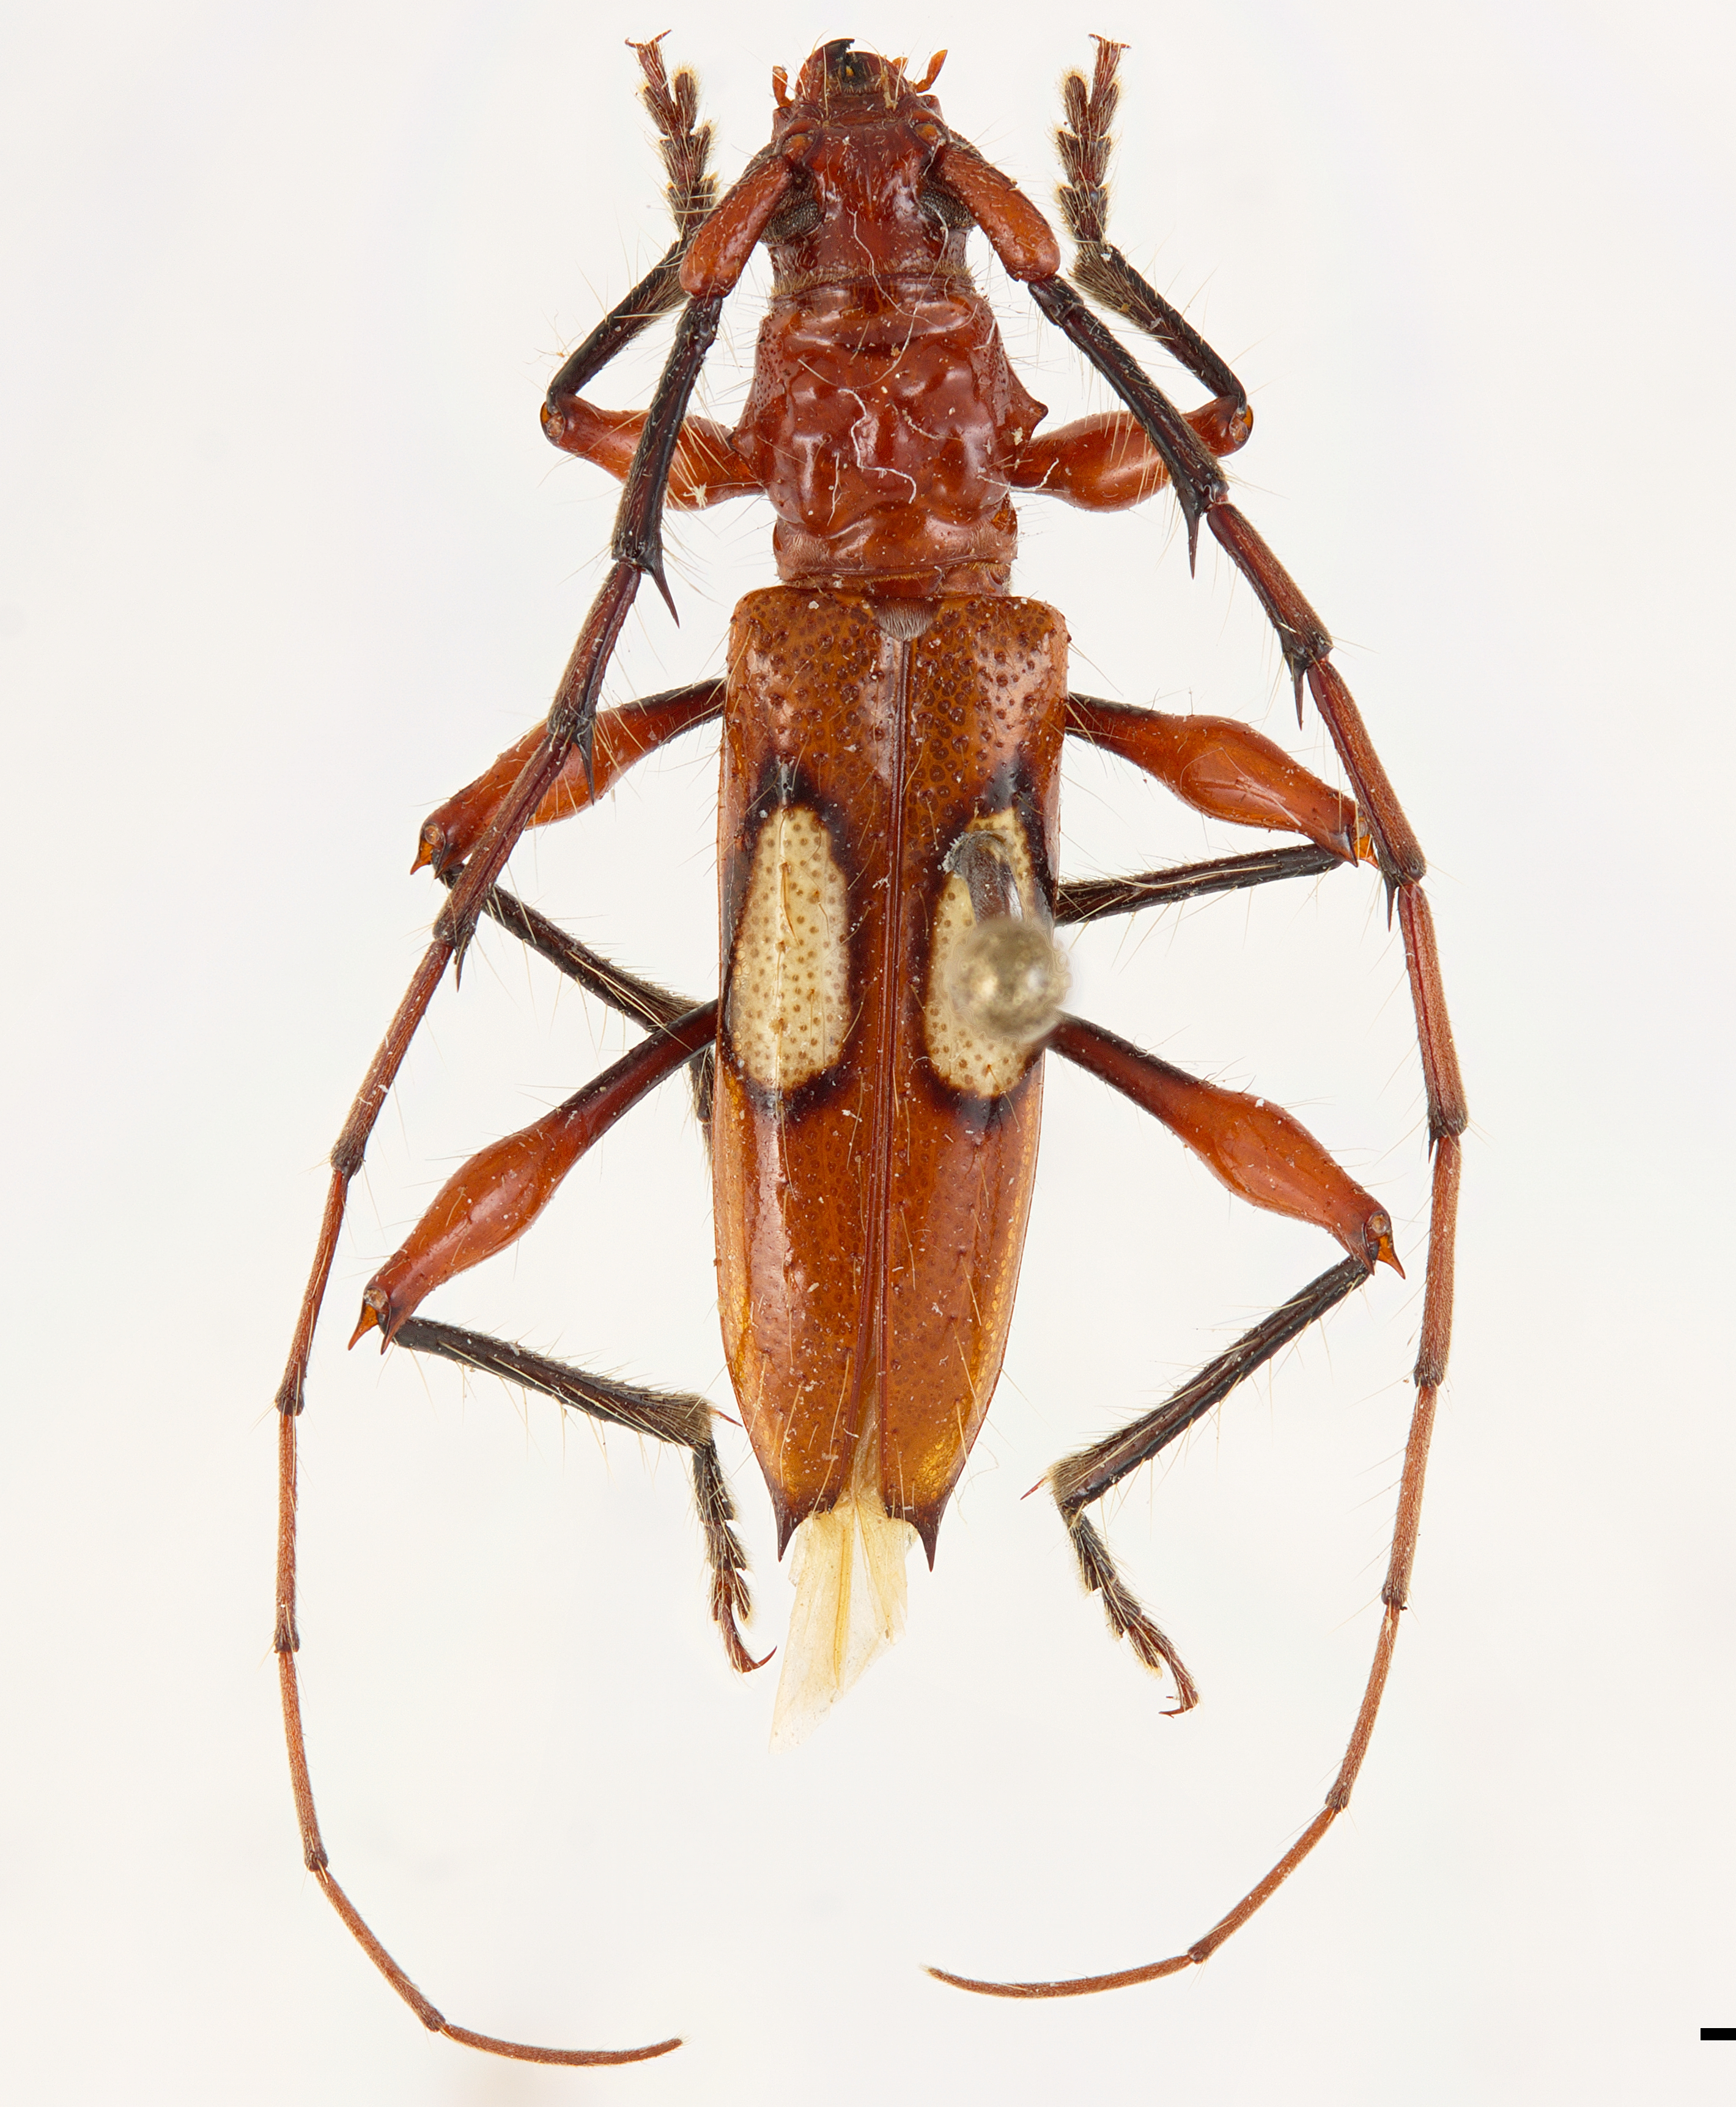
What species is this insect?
Stizocera poeyi
